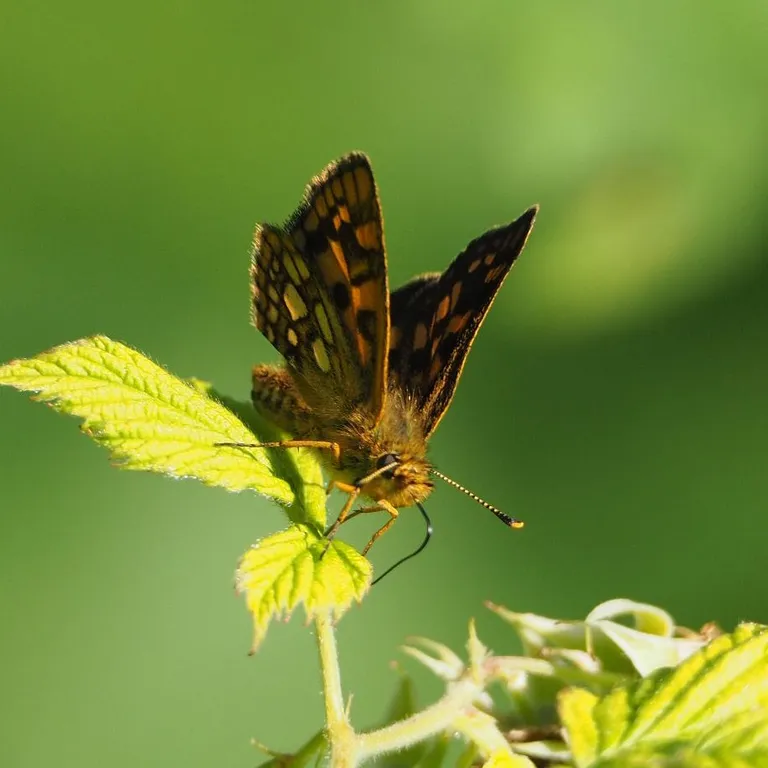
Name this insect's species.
Carterocephalus palaemon
